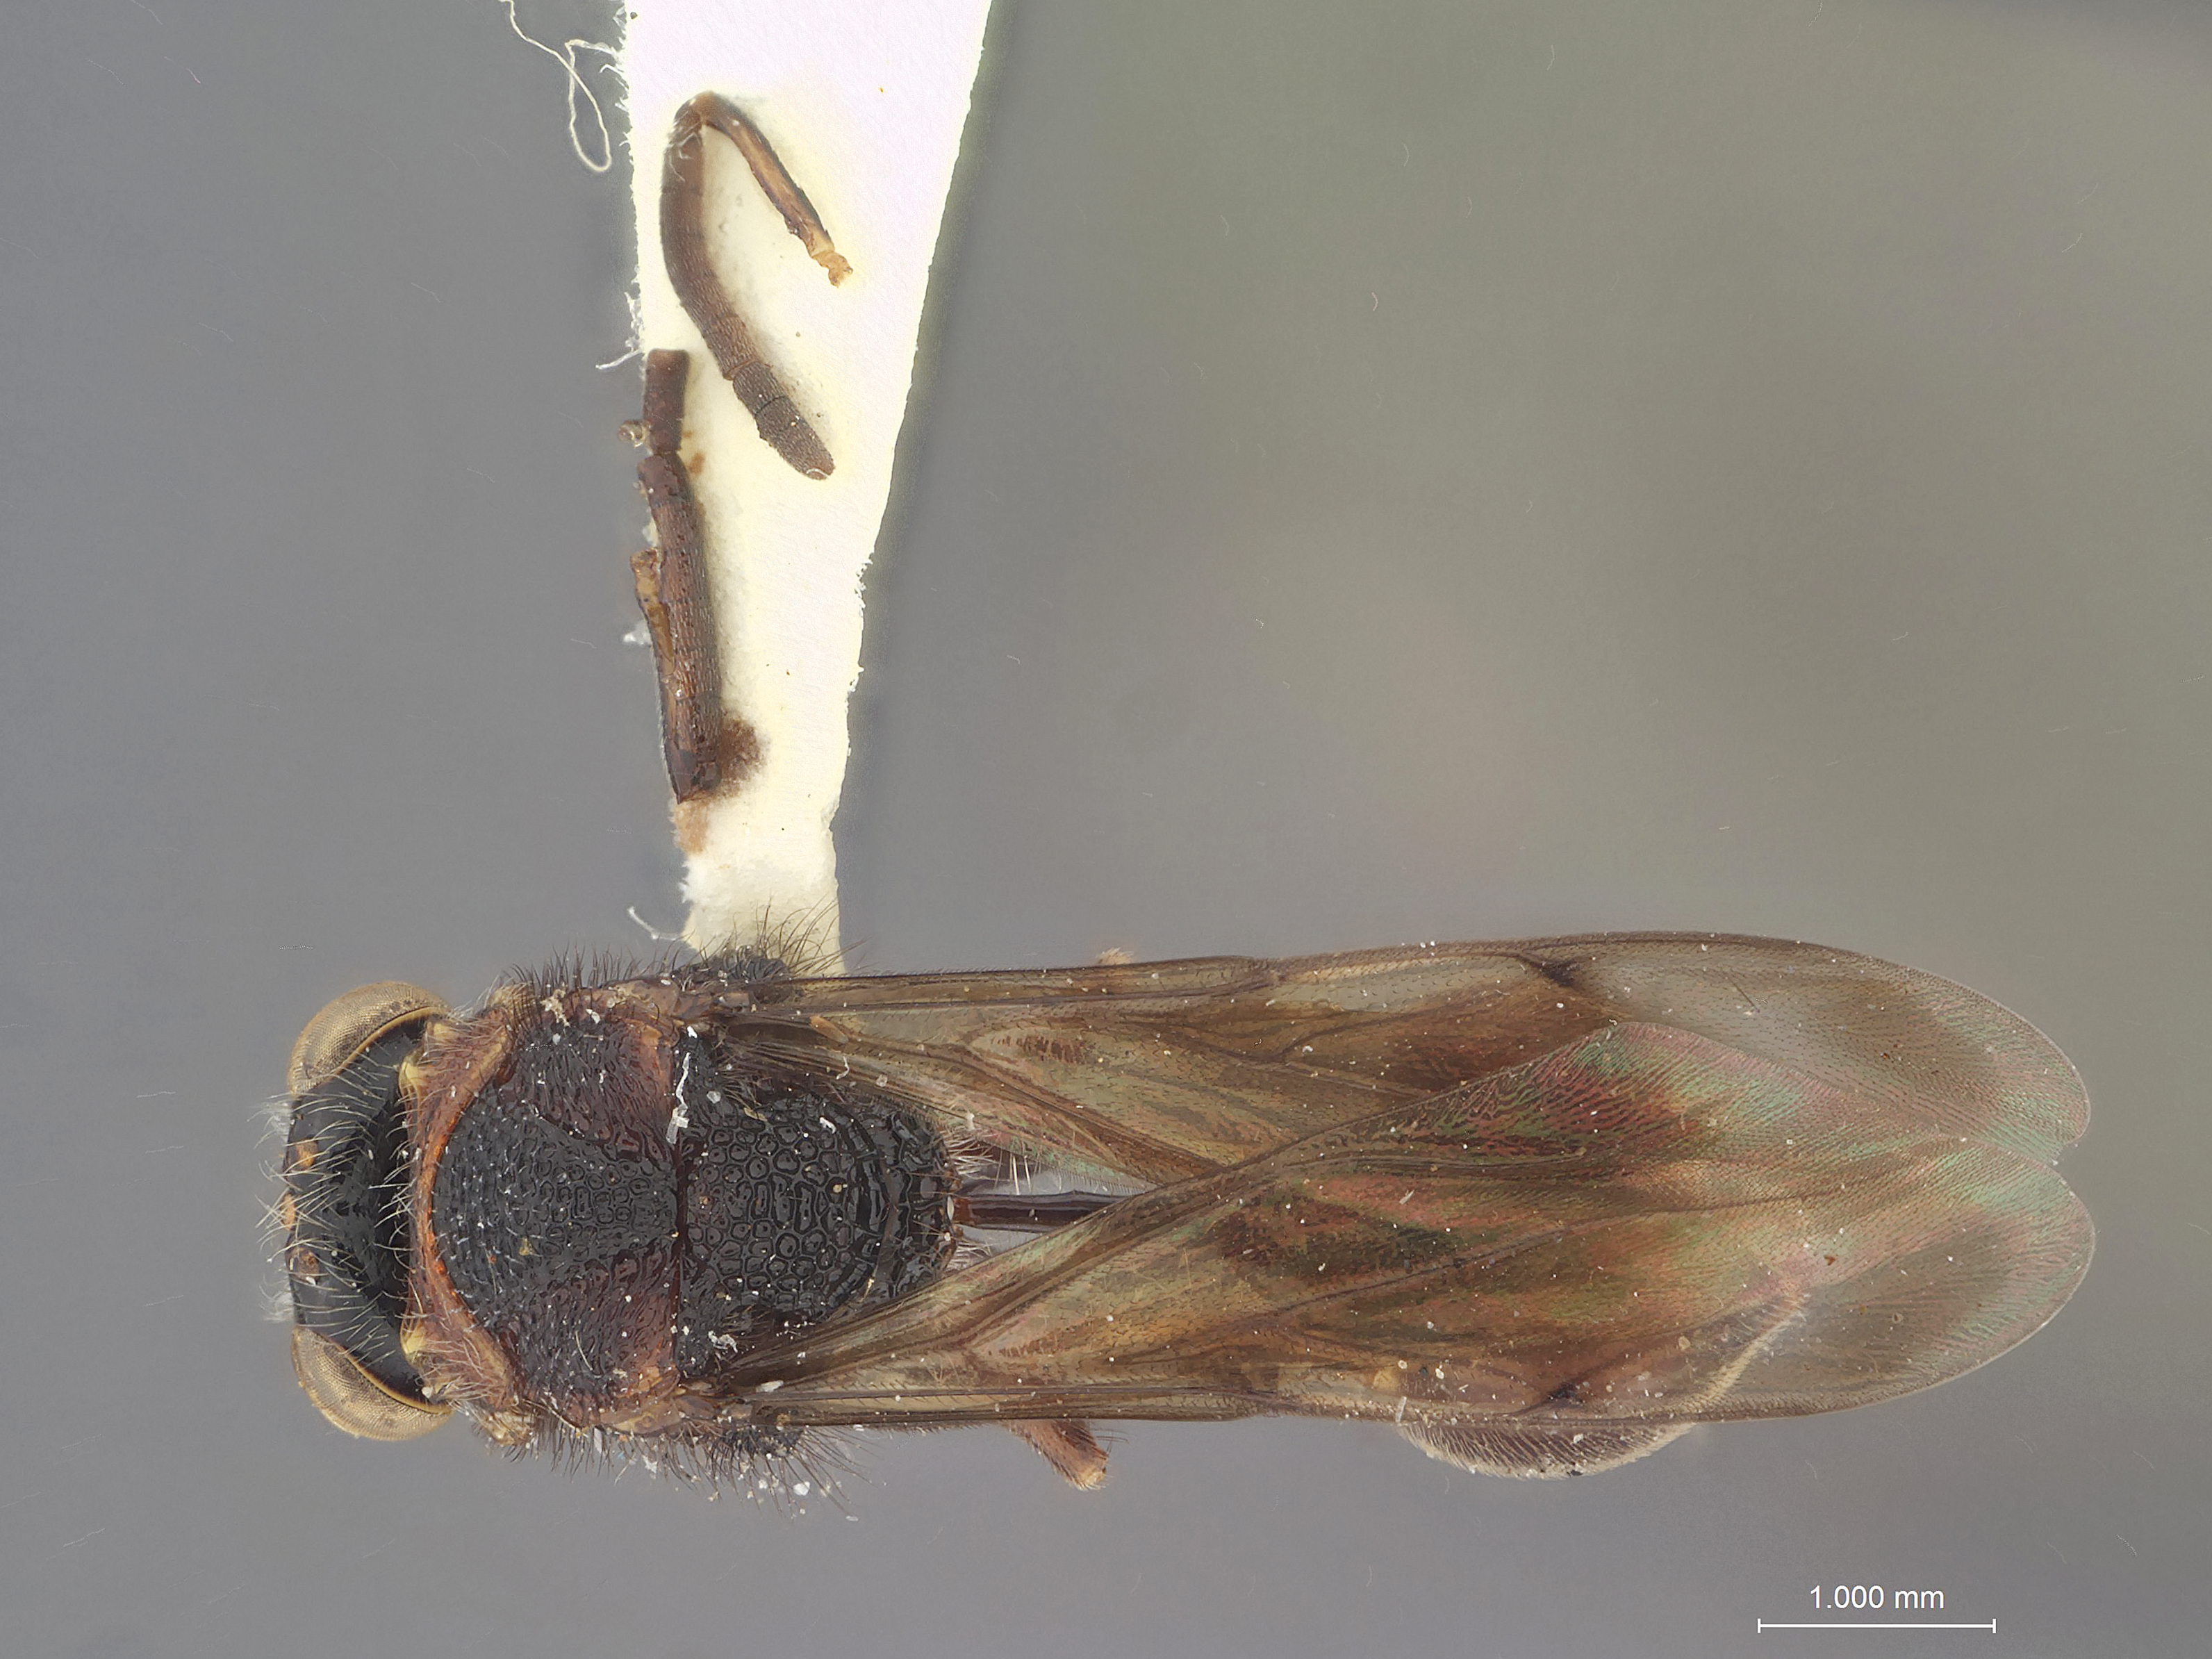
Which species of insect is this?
Grisselliella panamensis
